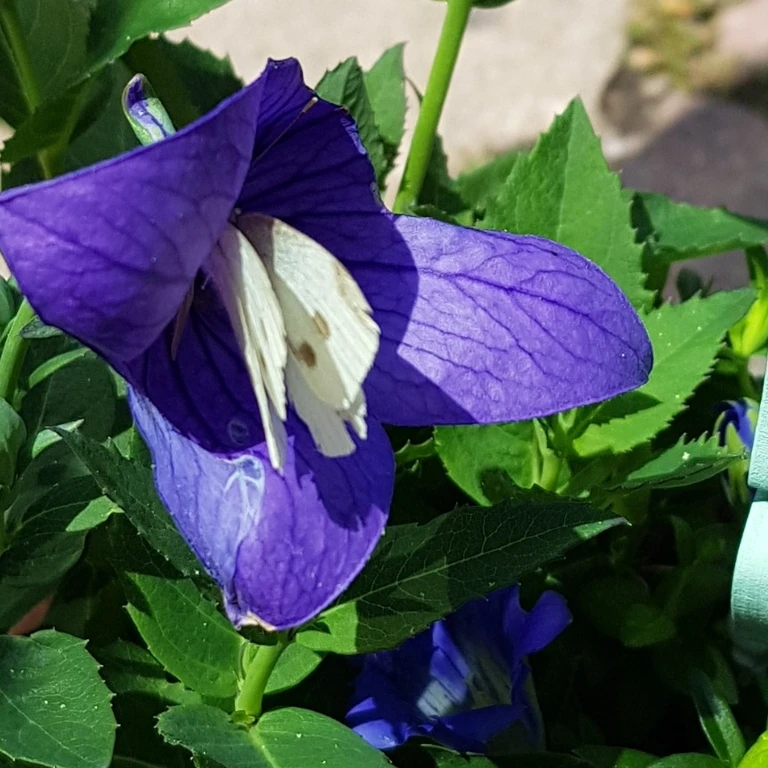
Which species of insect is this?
Pieris rapae
